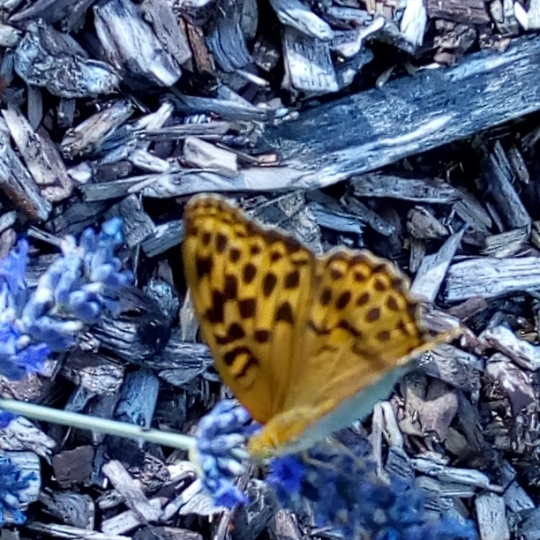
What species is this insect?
Argynnis paphia
